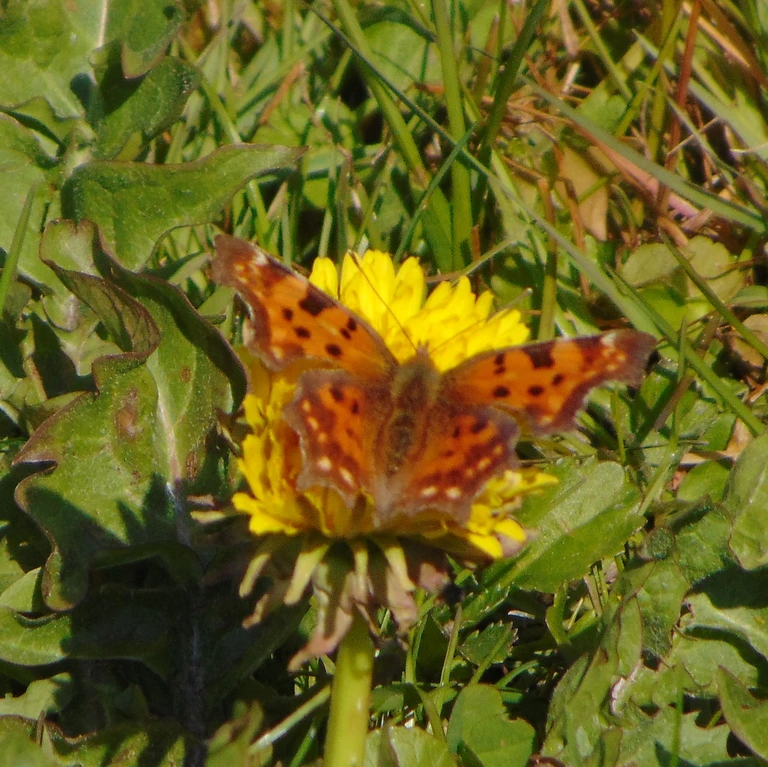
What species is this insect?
Polygonia c-album
